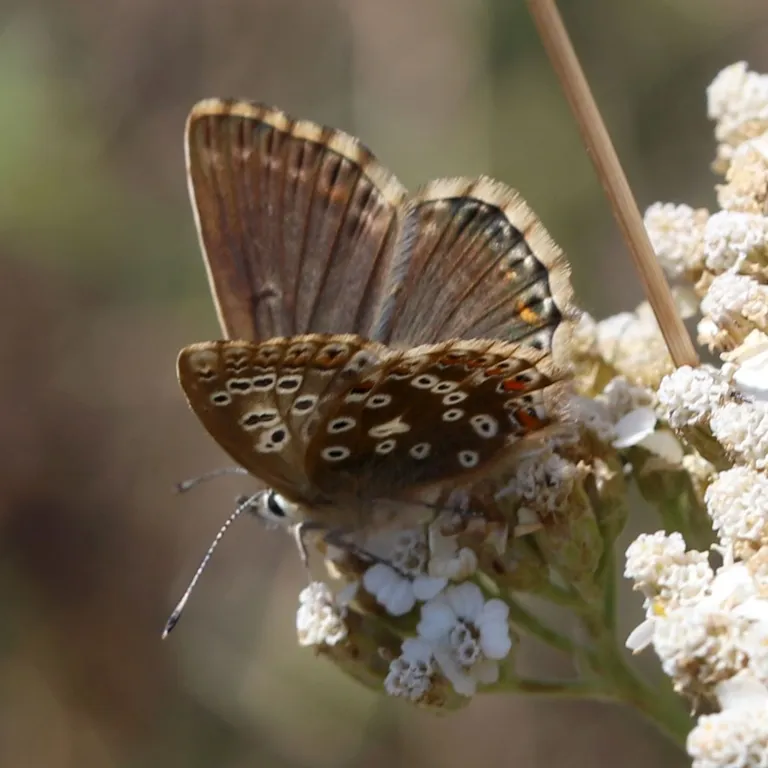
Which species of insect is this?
Lysandra coridon
